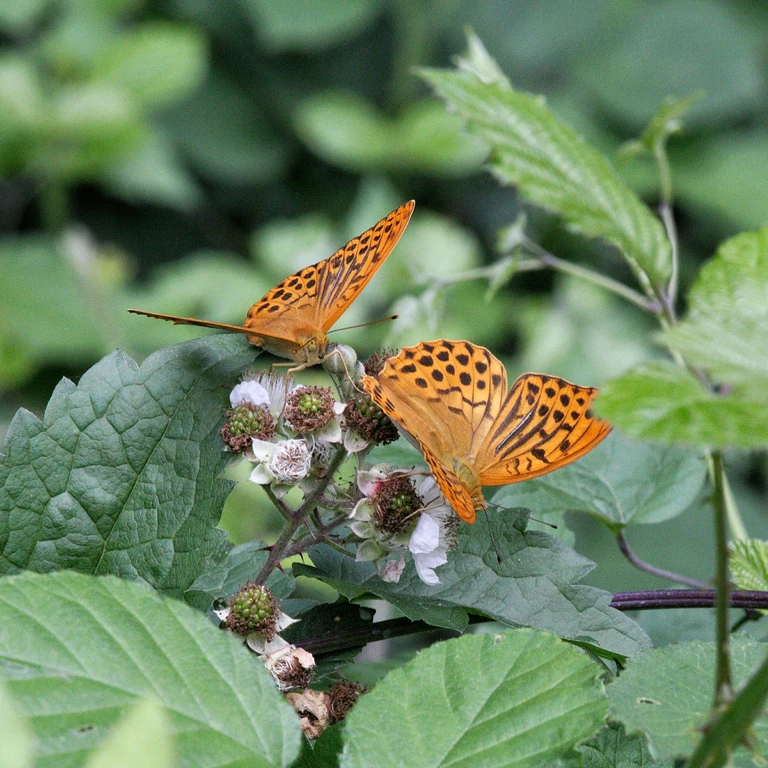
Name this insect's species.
Argynnis paphia
